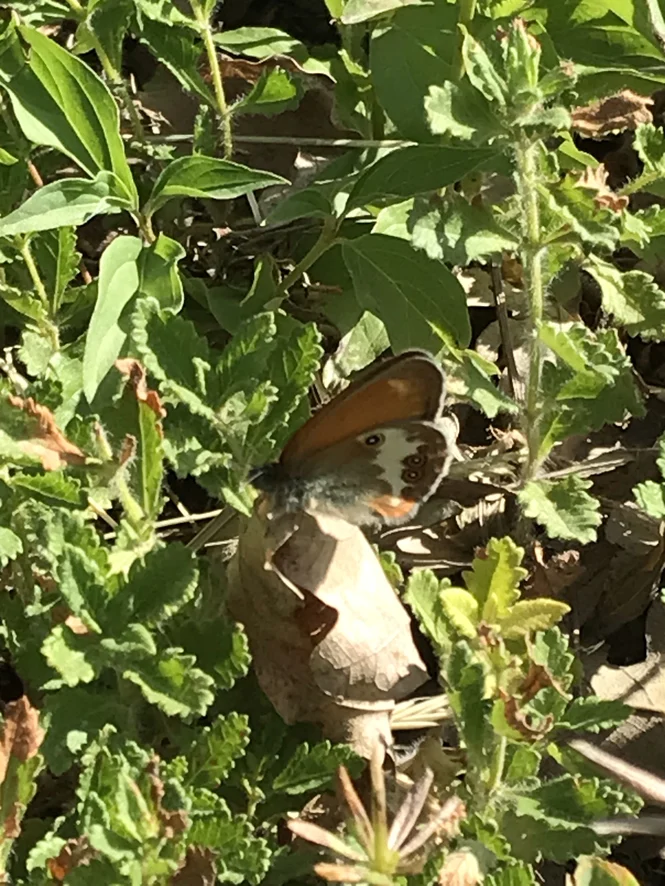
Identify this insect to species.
Coenonympha arcania
